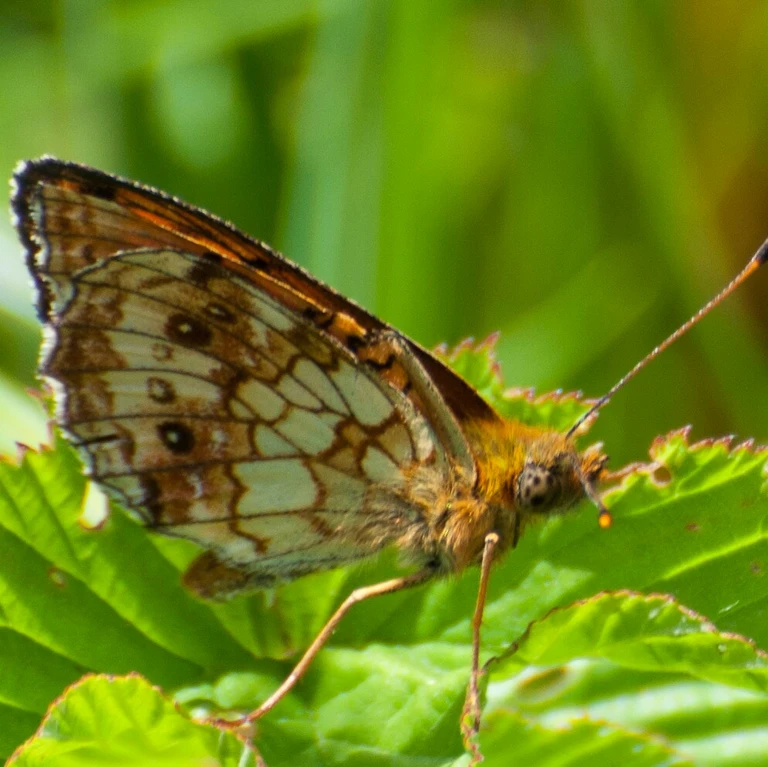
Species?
Brenthis ino
